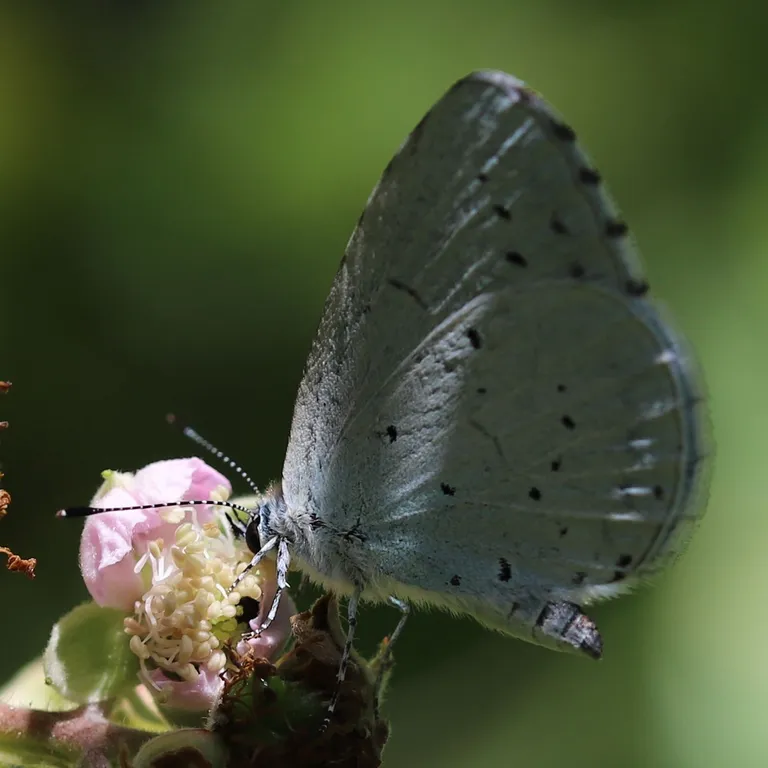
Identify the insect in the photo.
Celastrina argiolus
